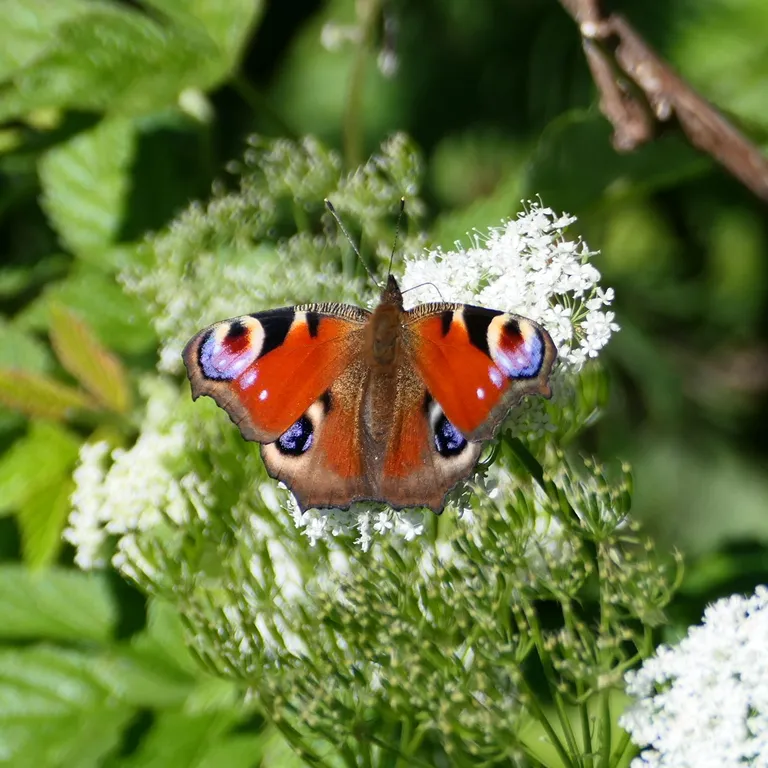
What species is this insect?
Aglais io
